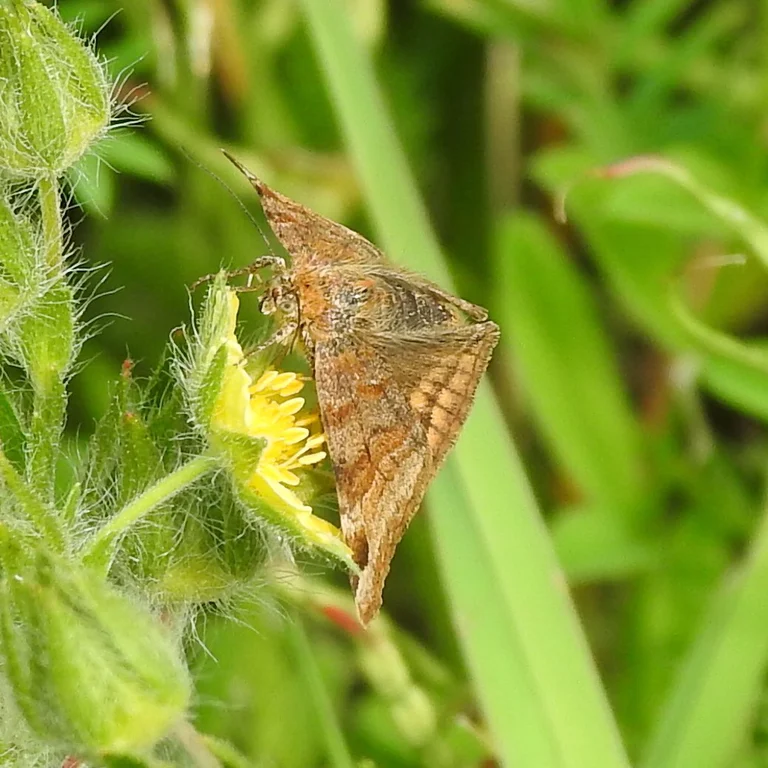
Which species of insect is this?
Euclidia glyphica
